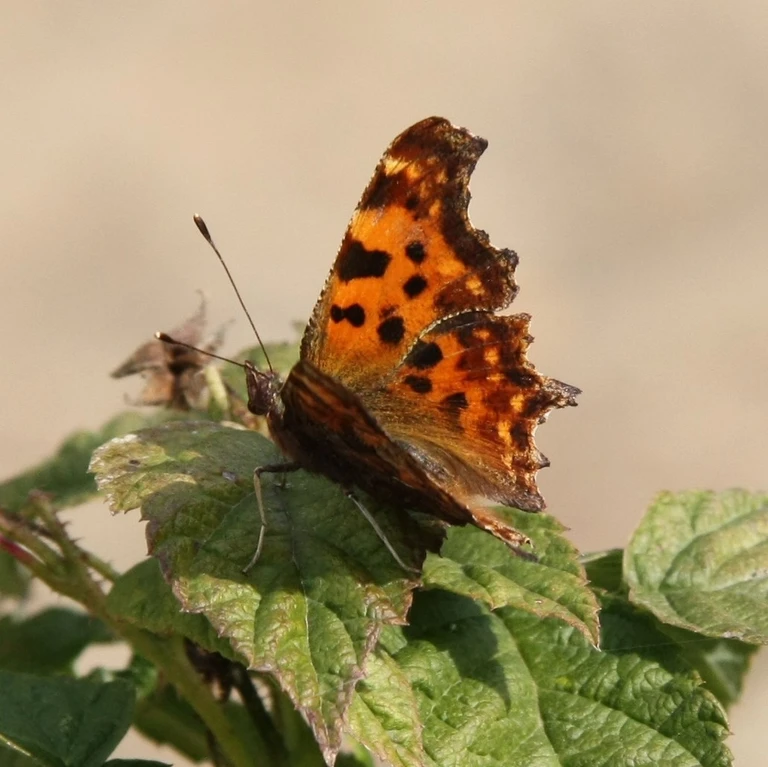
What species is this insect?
Polygonia c-album
